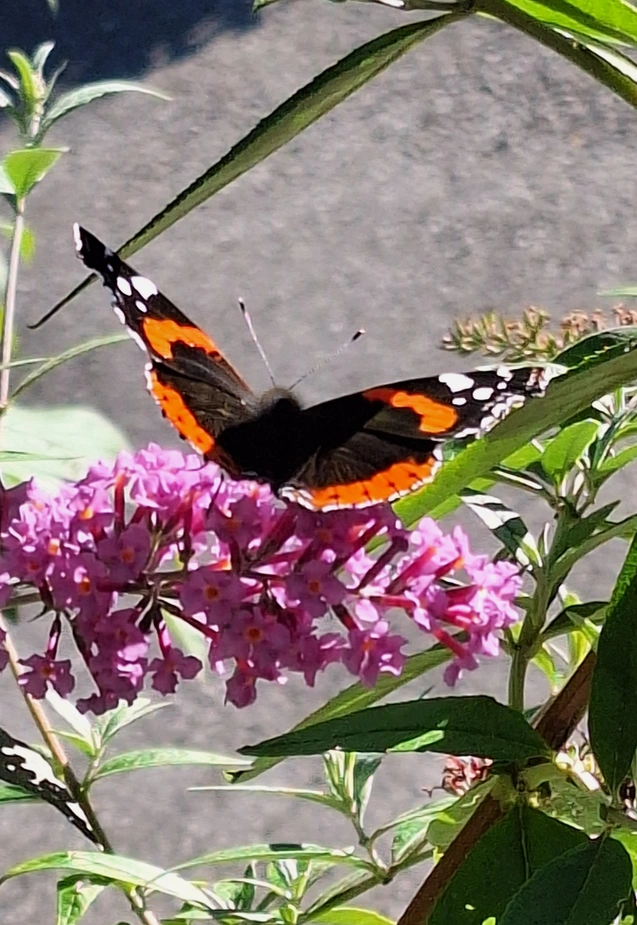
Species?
Vanessa atalanta
